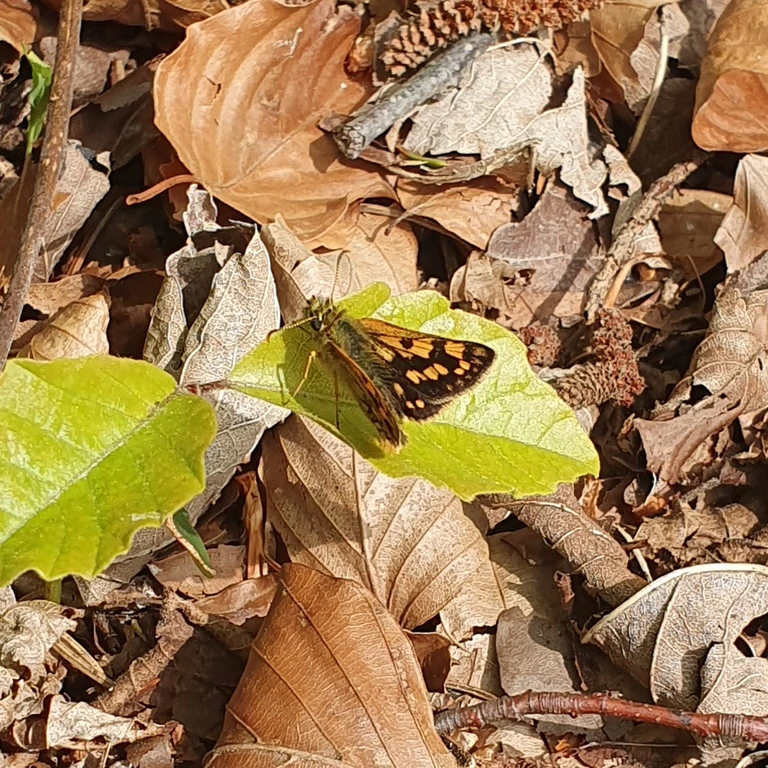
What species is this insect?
Carterocephalus palaemon
